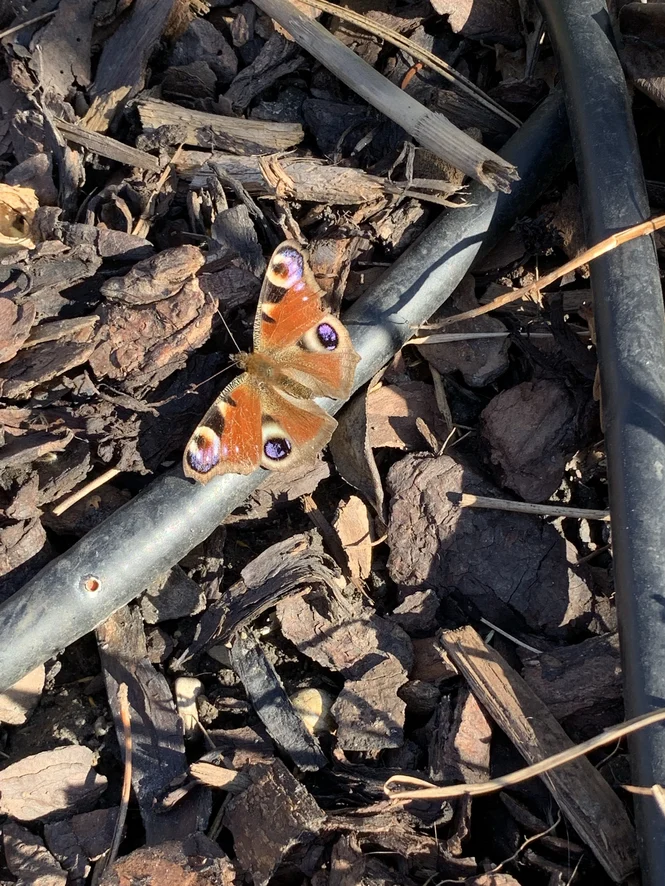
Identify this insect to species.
Aglais io
